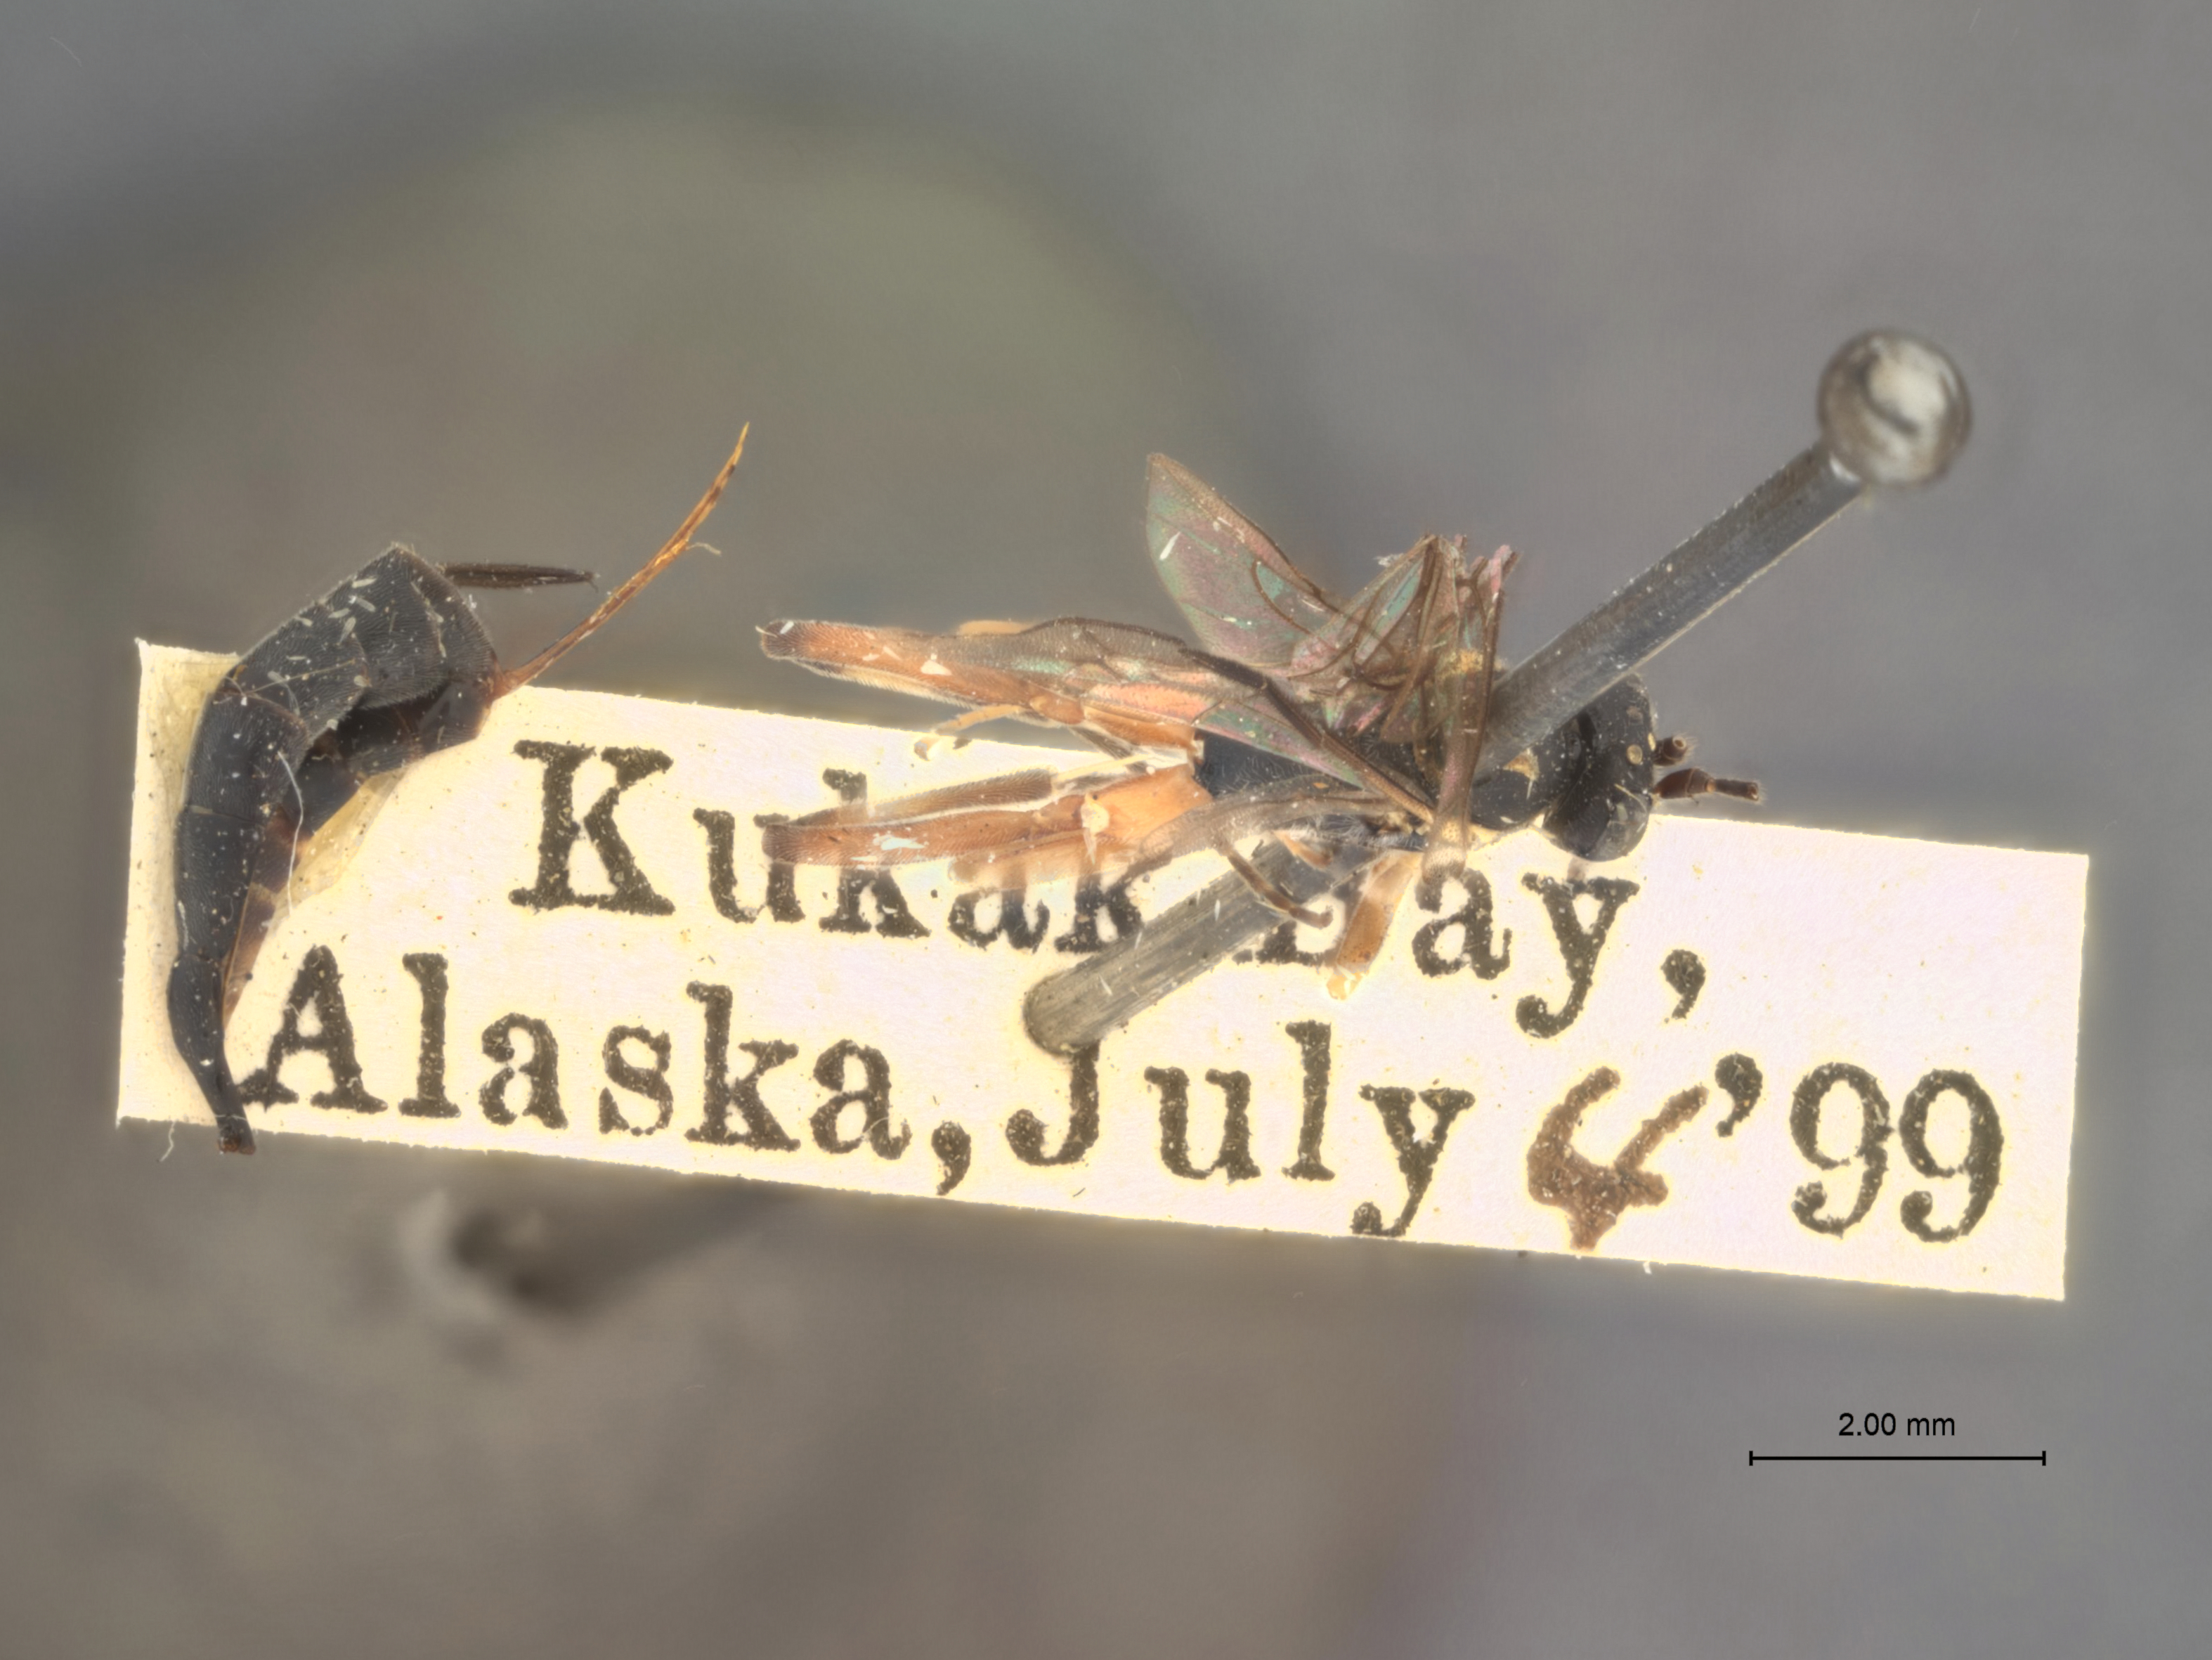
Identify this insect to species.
Hypothereutes annulipes
